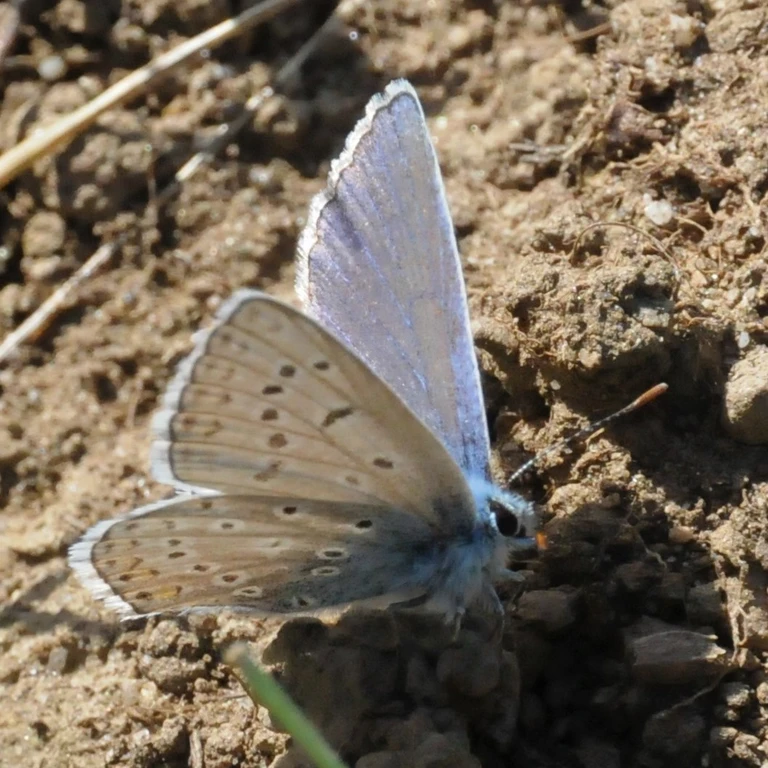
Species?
Polyommatus icarus
